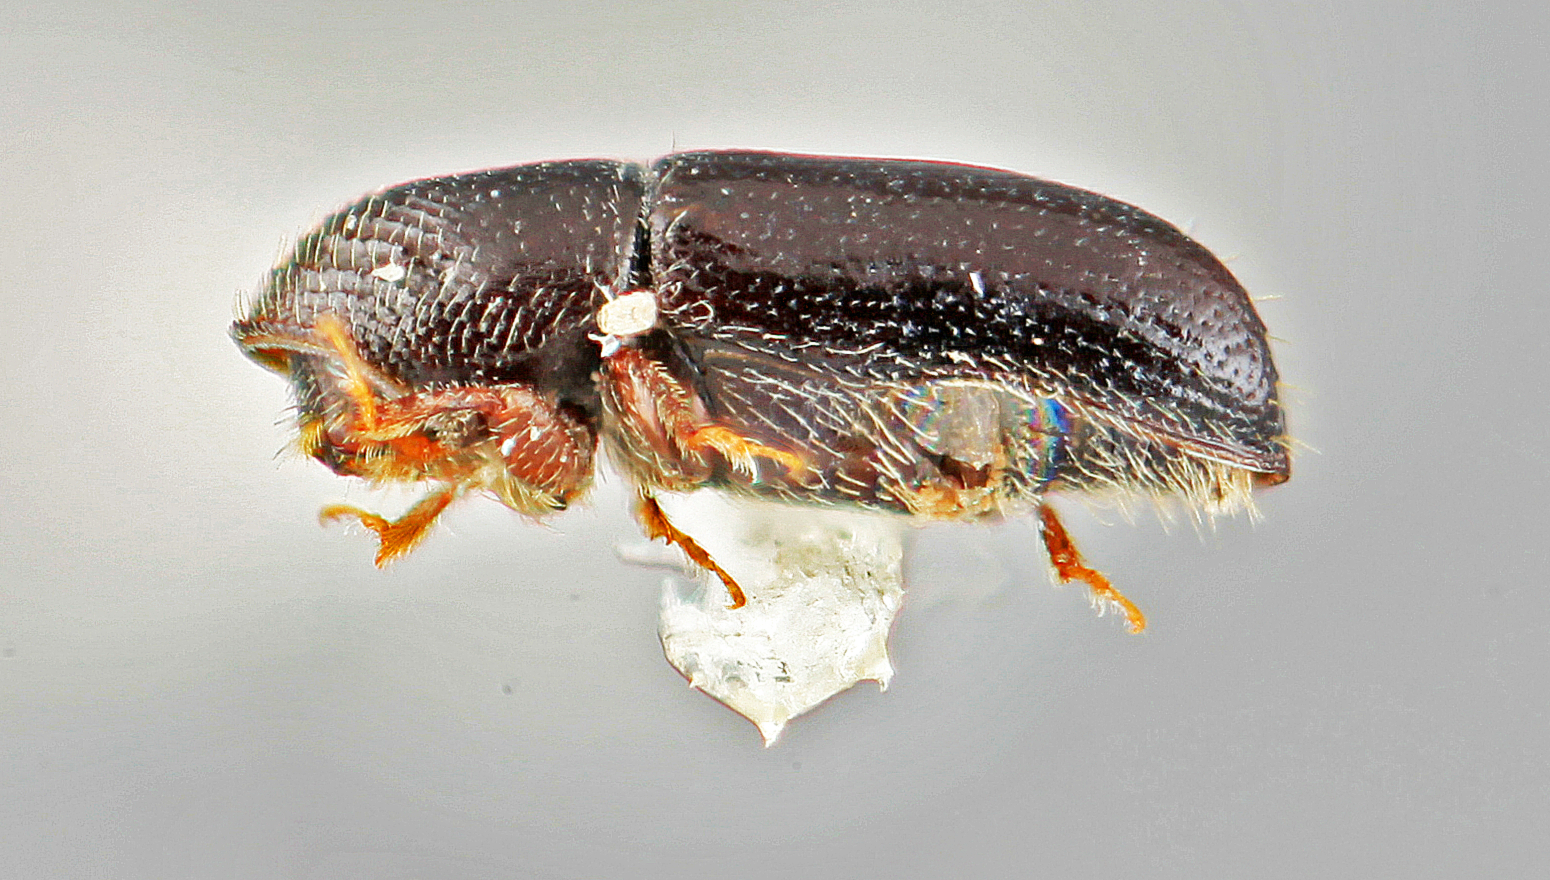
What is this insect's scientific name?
Pityophthorus eucracens
